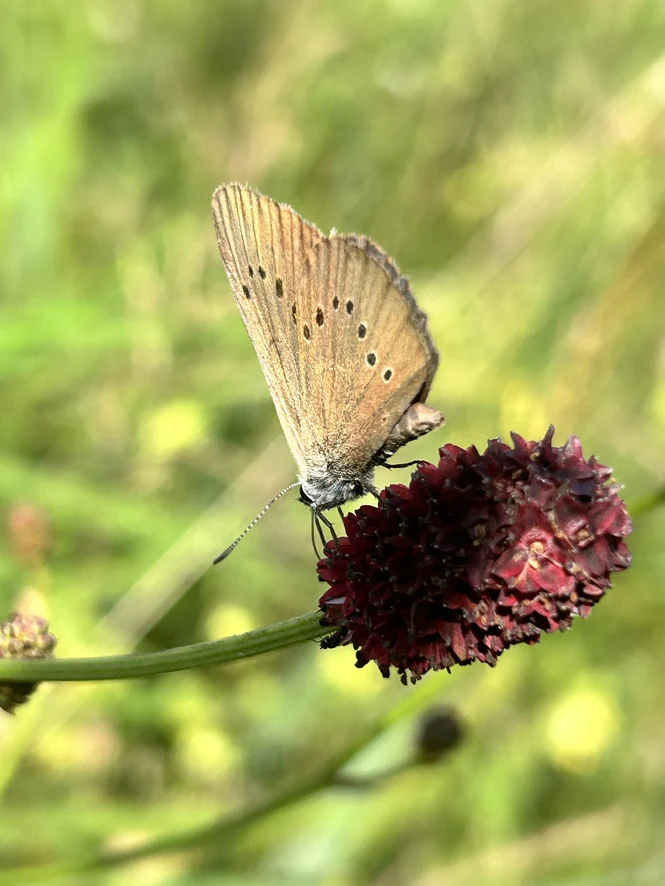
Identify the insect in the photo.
Phengaris nausithous (also Maculinea nausithous)
